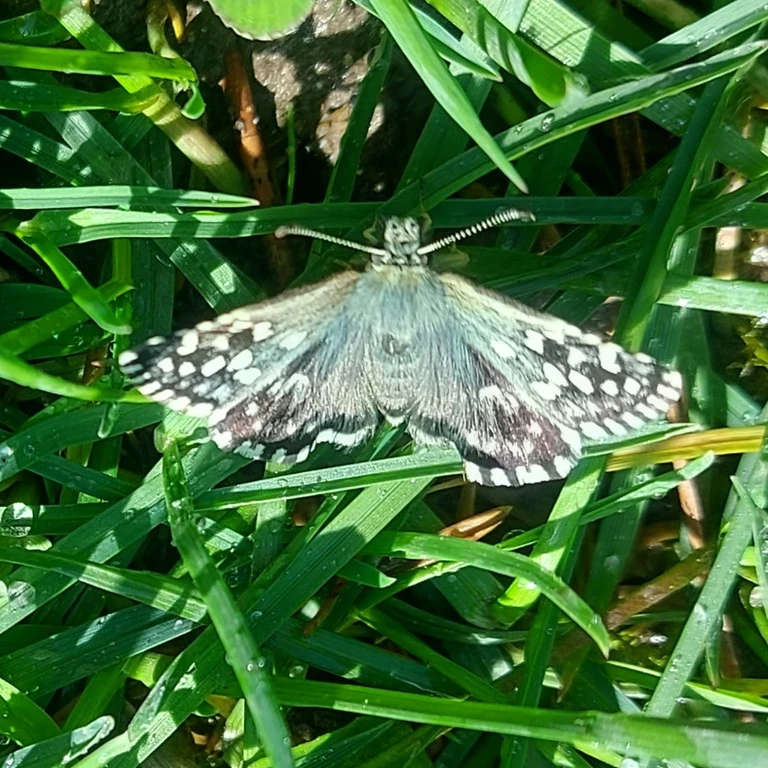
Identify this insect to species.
Pyrgus malvae
